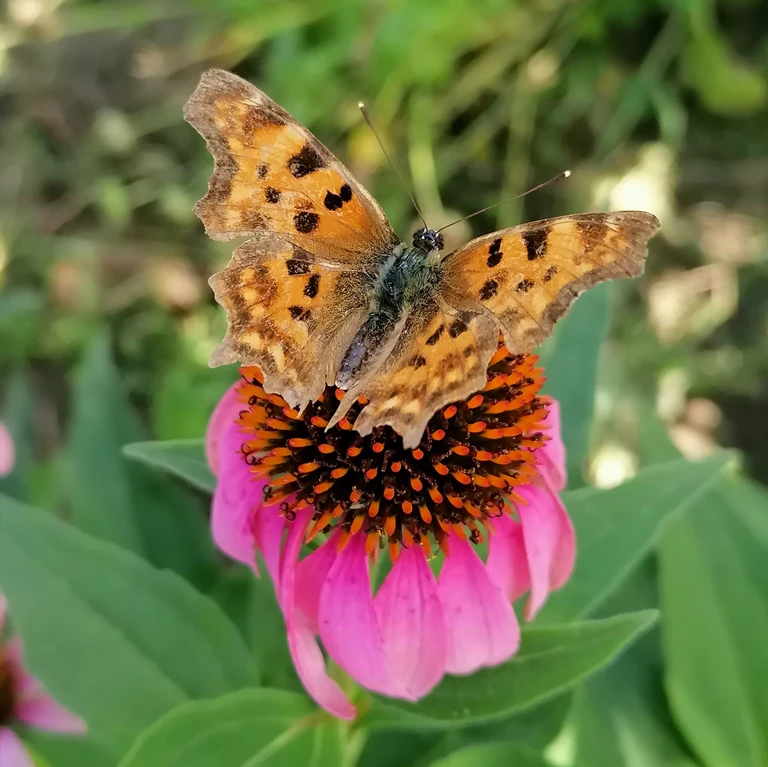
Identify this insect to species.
Polygonia c-album
